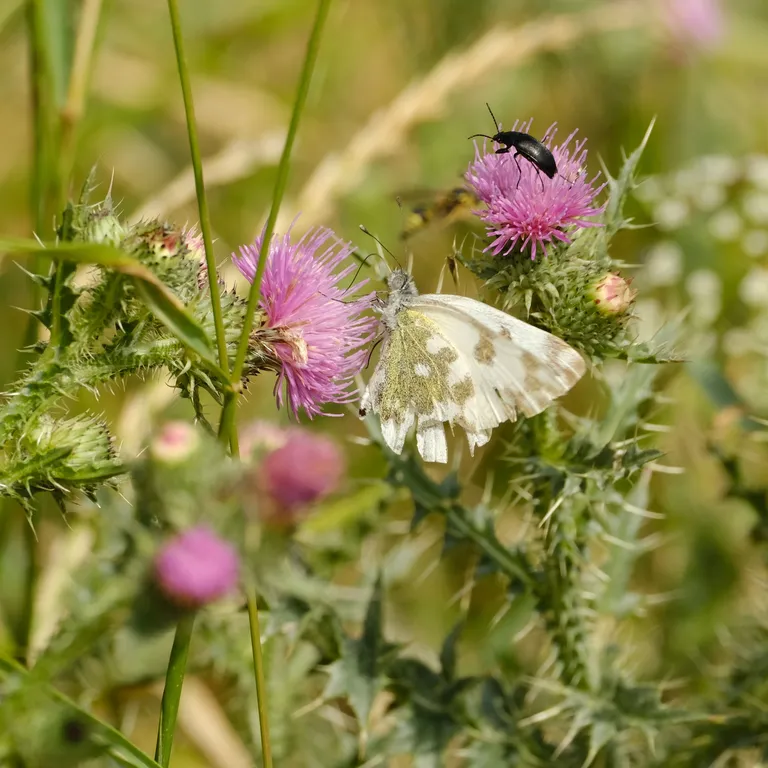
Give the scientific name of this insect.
Pontia edusa
